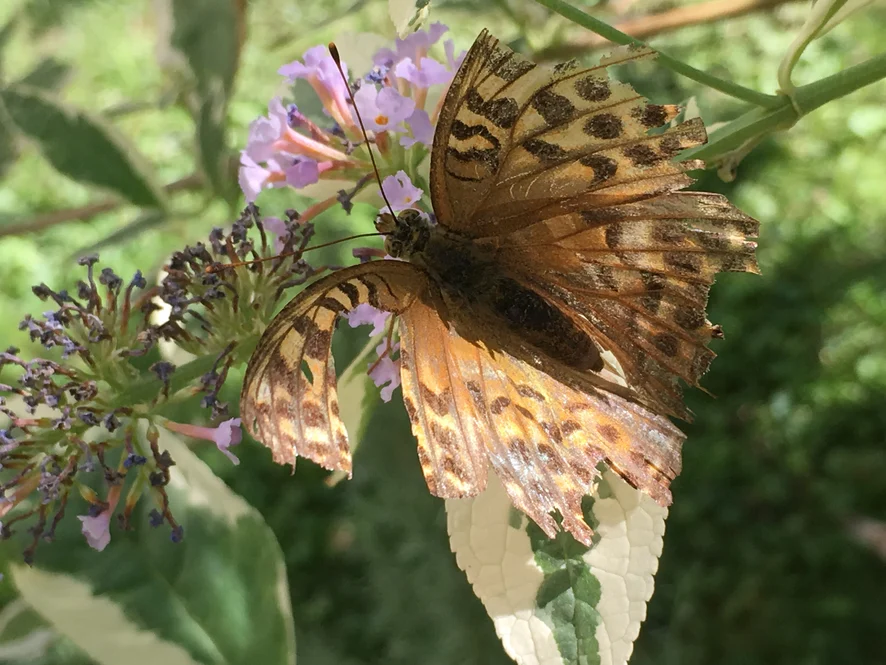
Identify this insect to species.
Argynnis paphia
